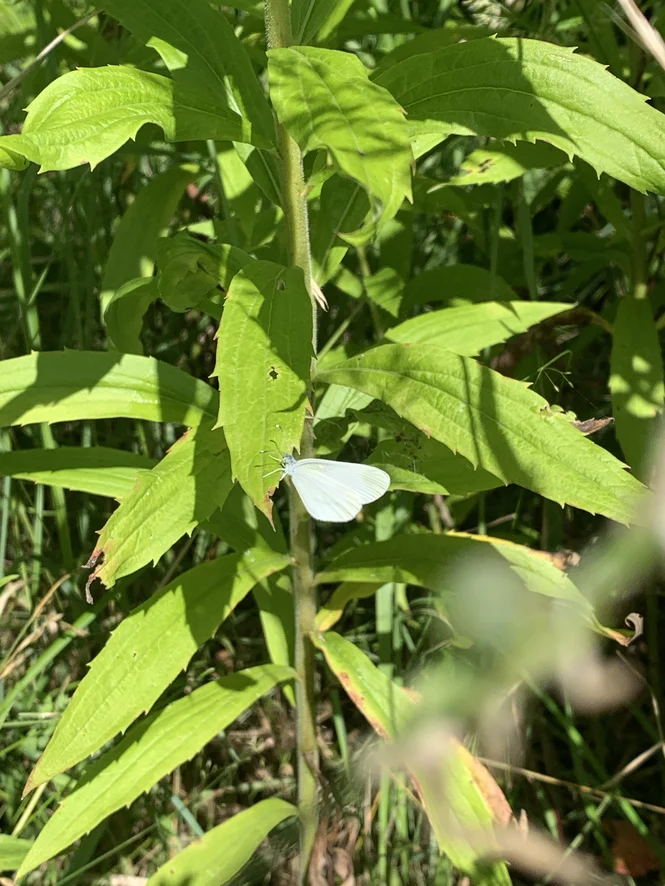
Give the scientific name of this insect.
Leptidea sinapis/juvernica
